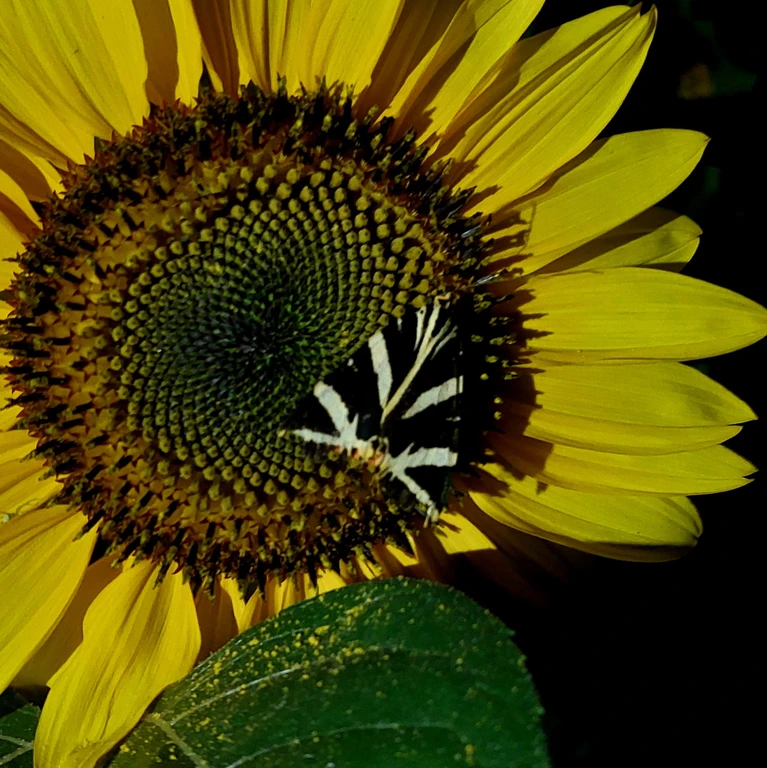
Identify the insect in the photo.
Euplagia quadripunctaria
